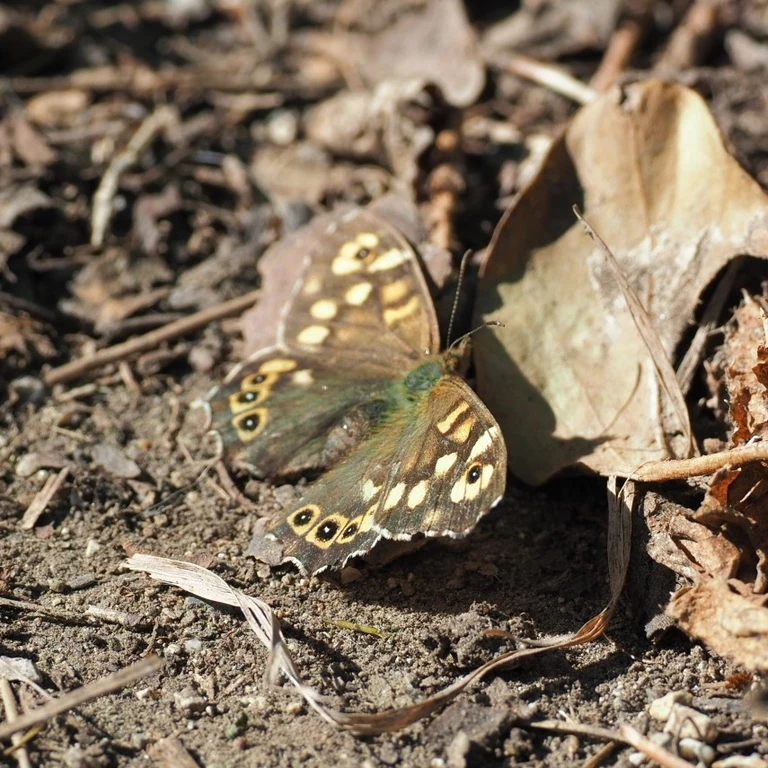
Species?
Pararge aegeria
